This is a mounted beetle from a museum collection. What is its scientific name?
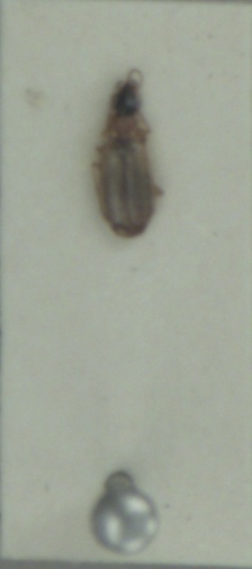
Philorhizus melanocephalus
